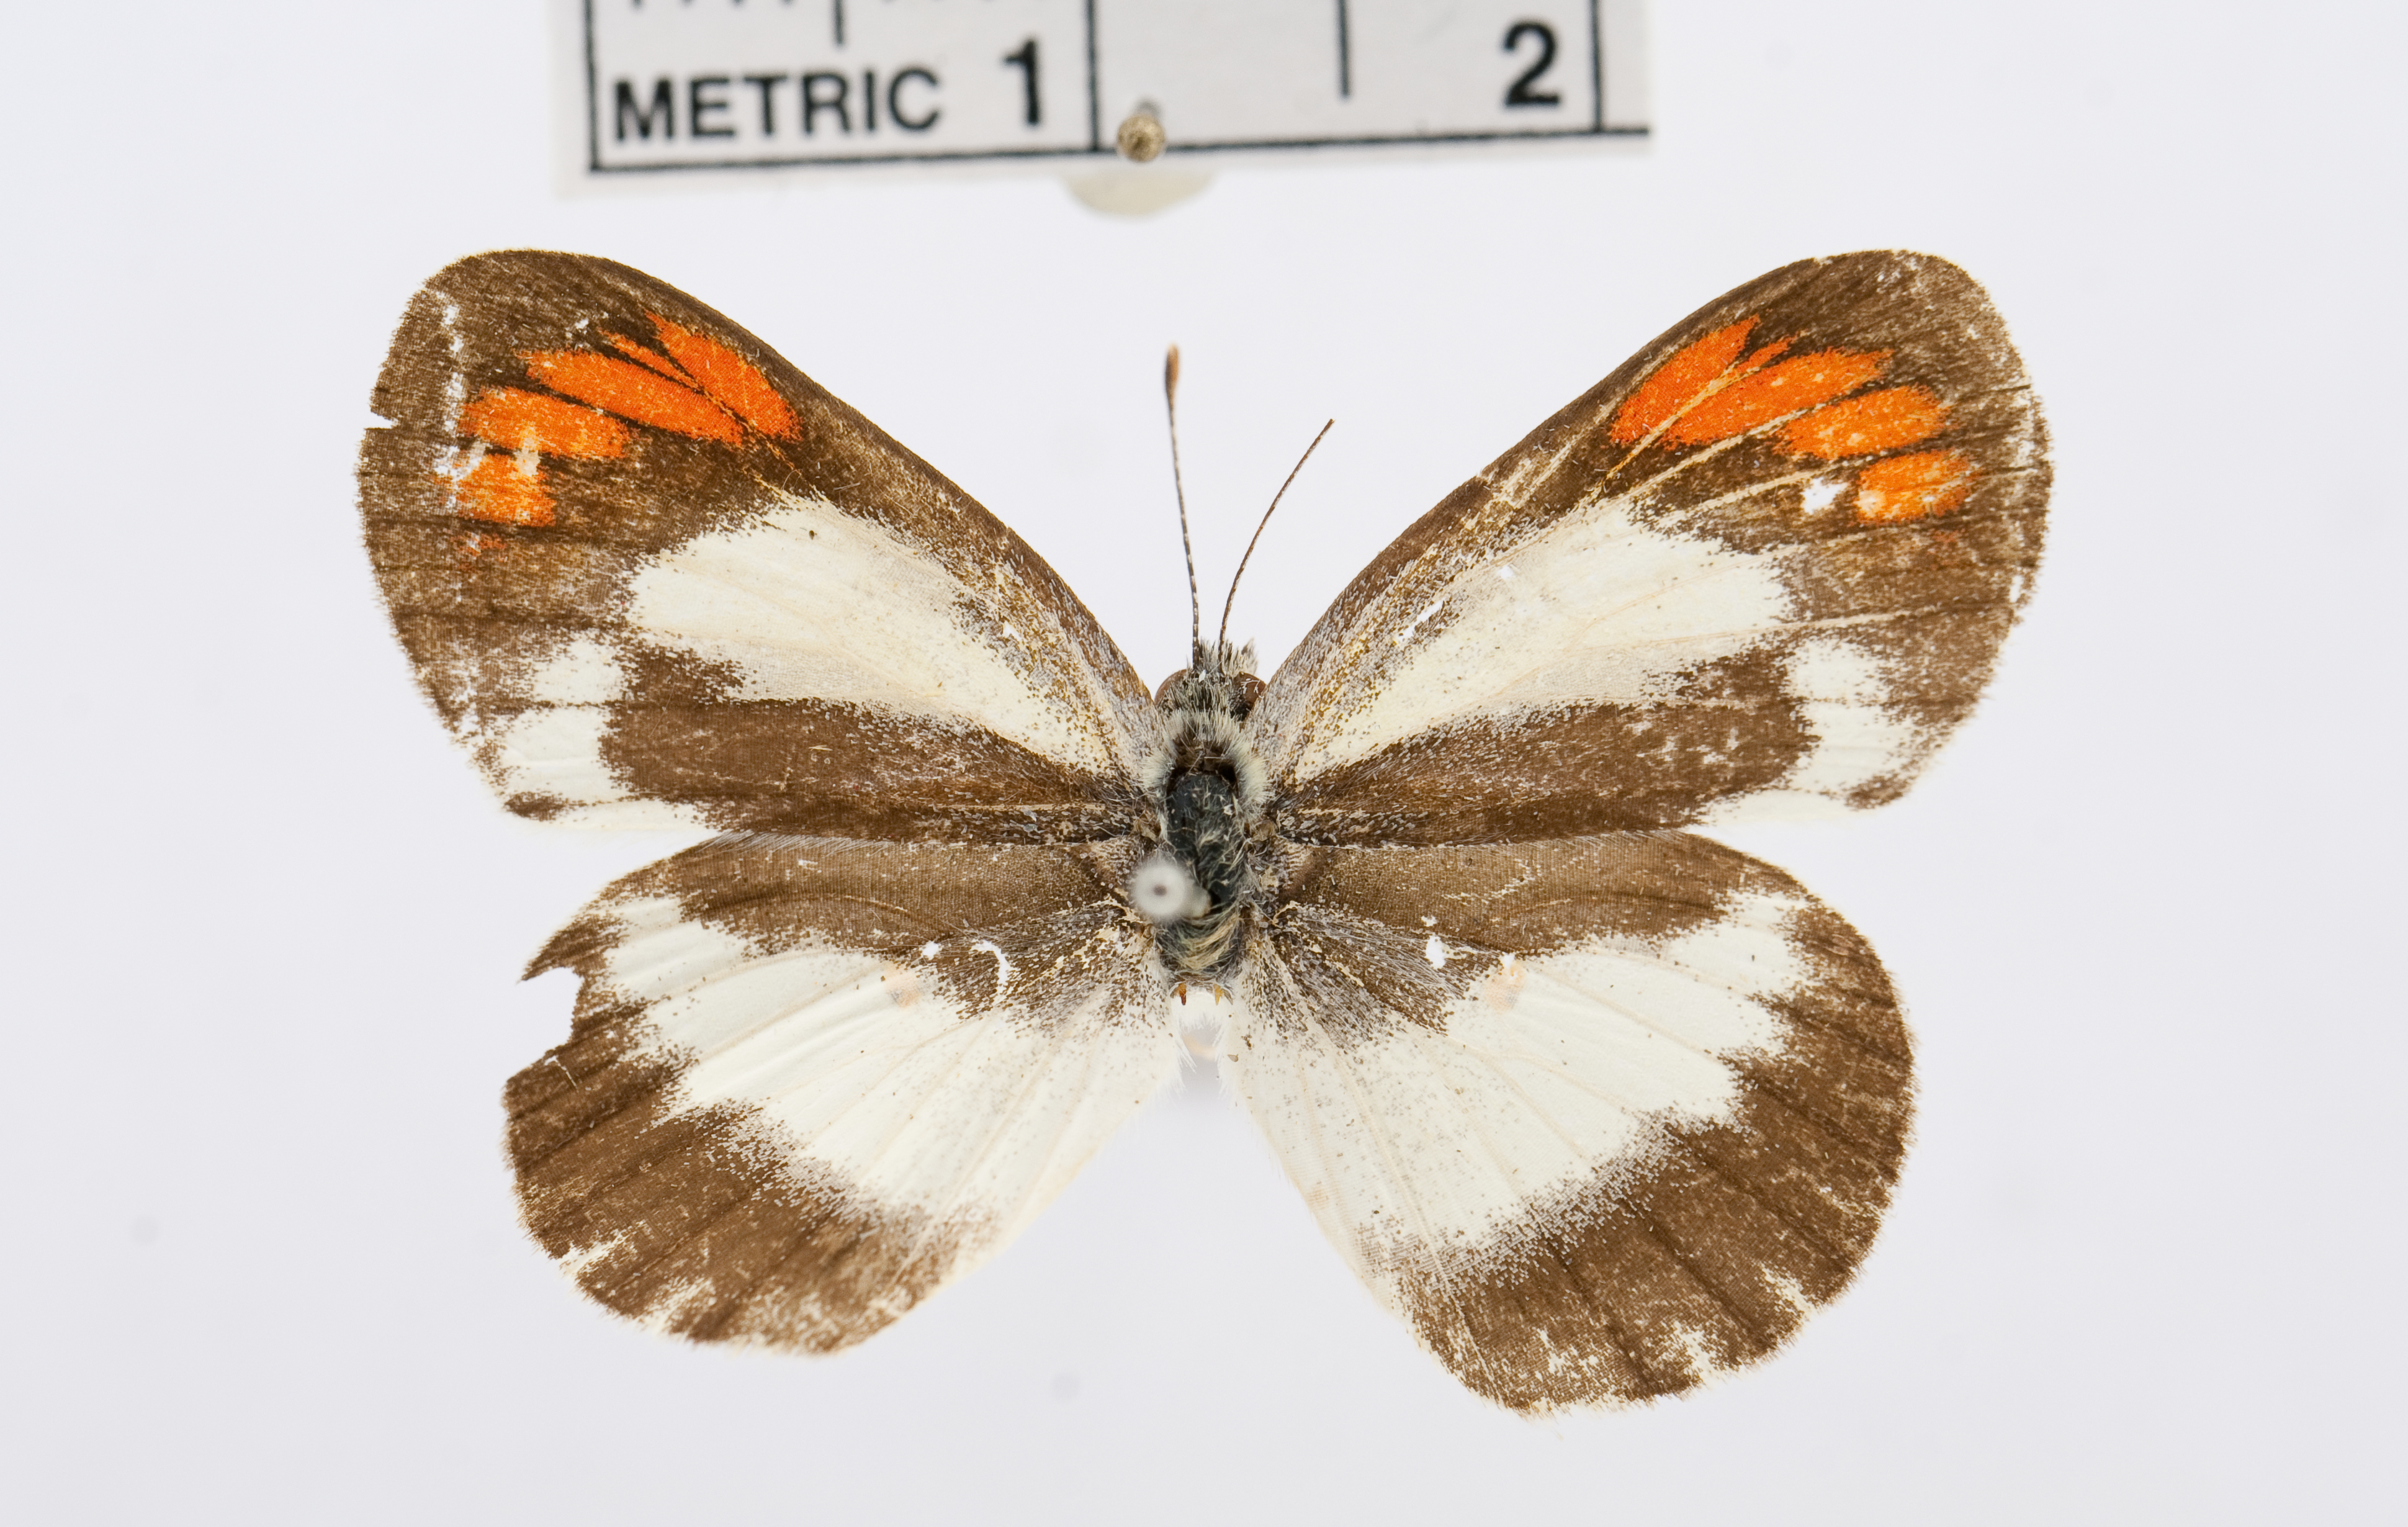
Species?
Colotis daira
